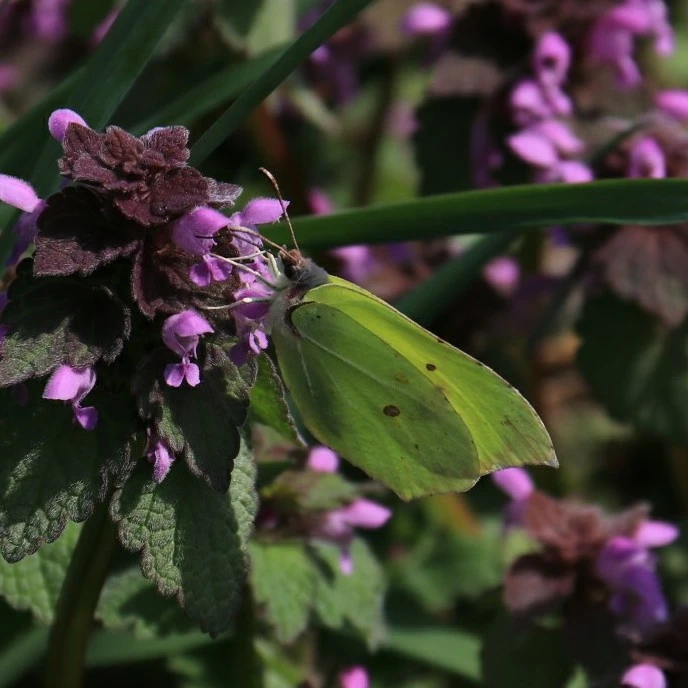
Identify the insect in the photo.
Gonepteryx rhamni
